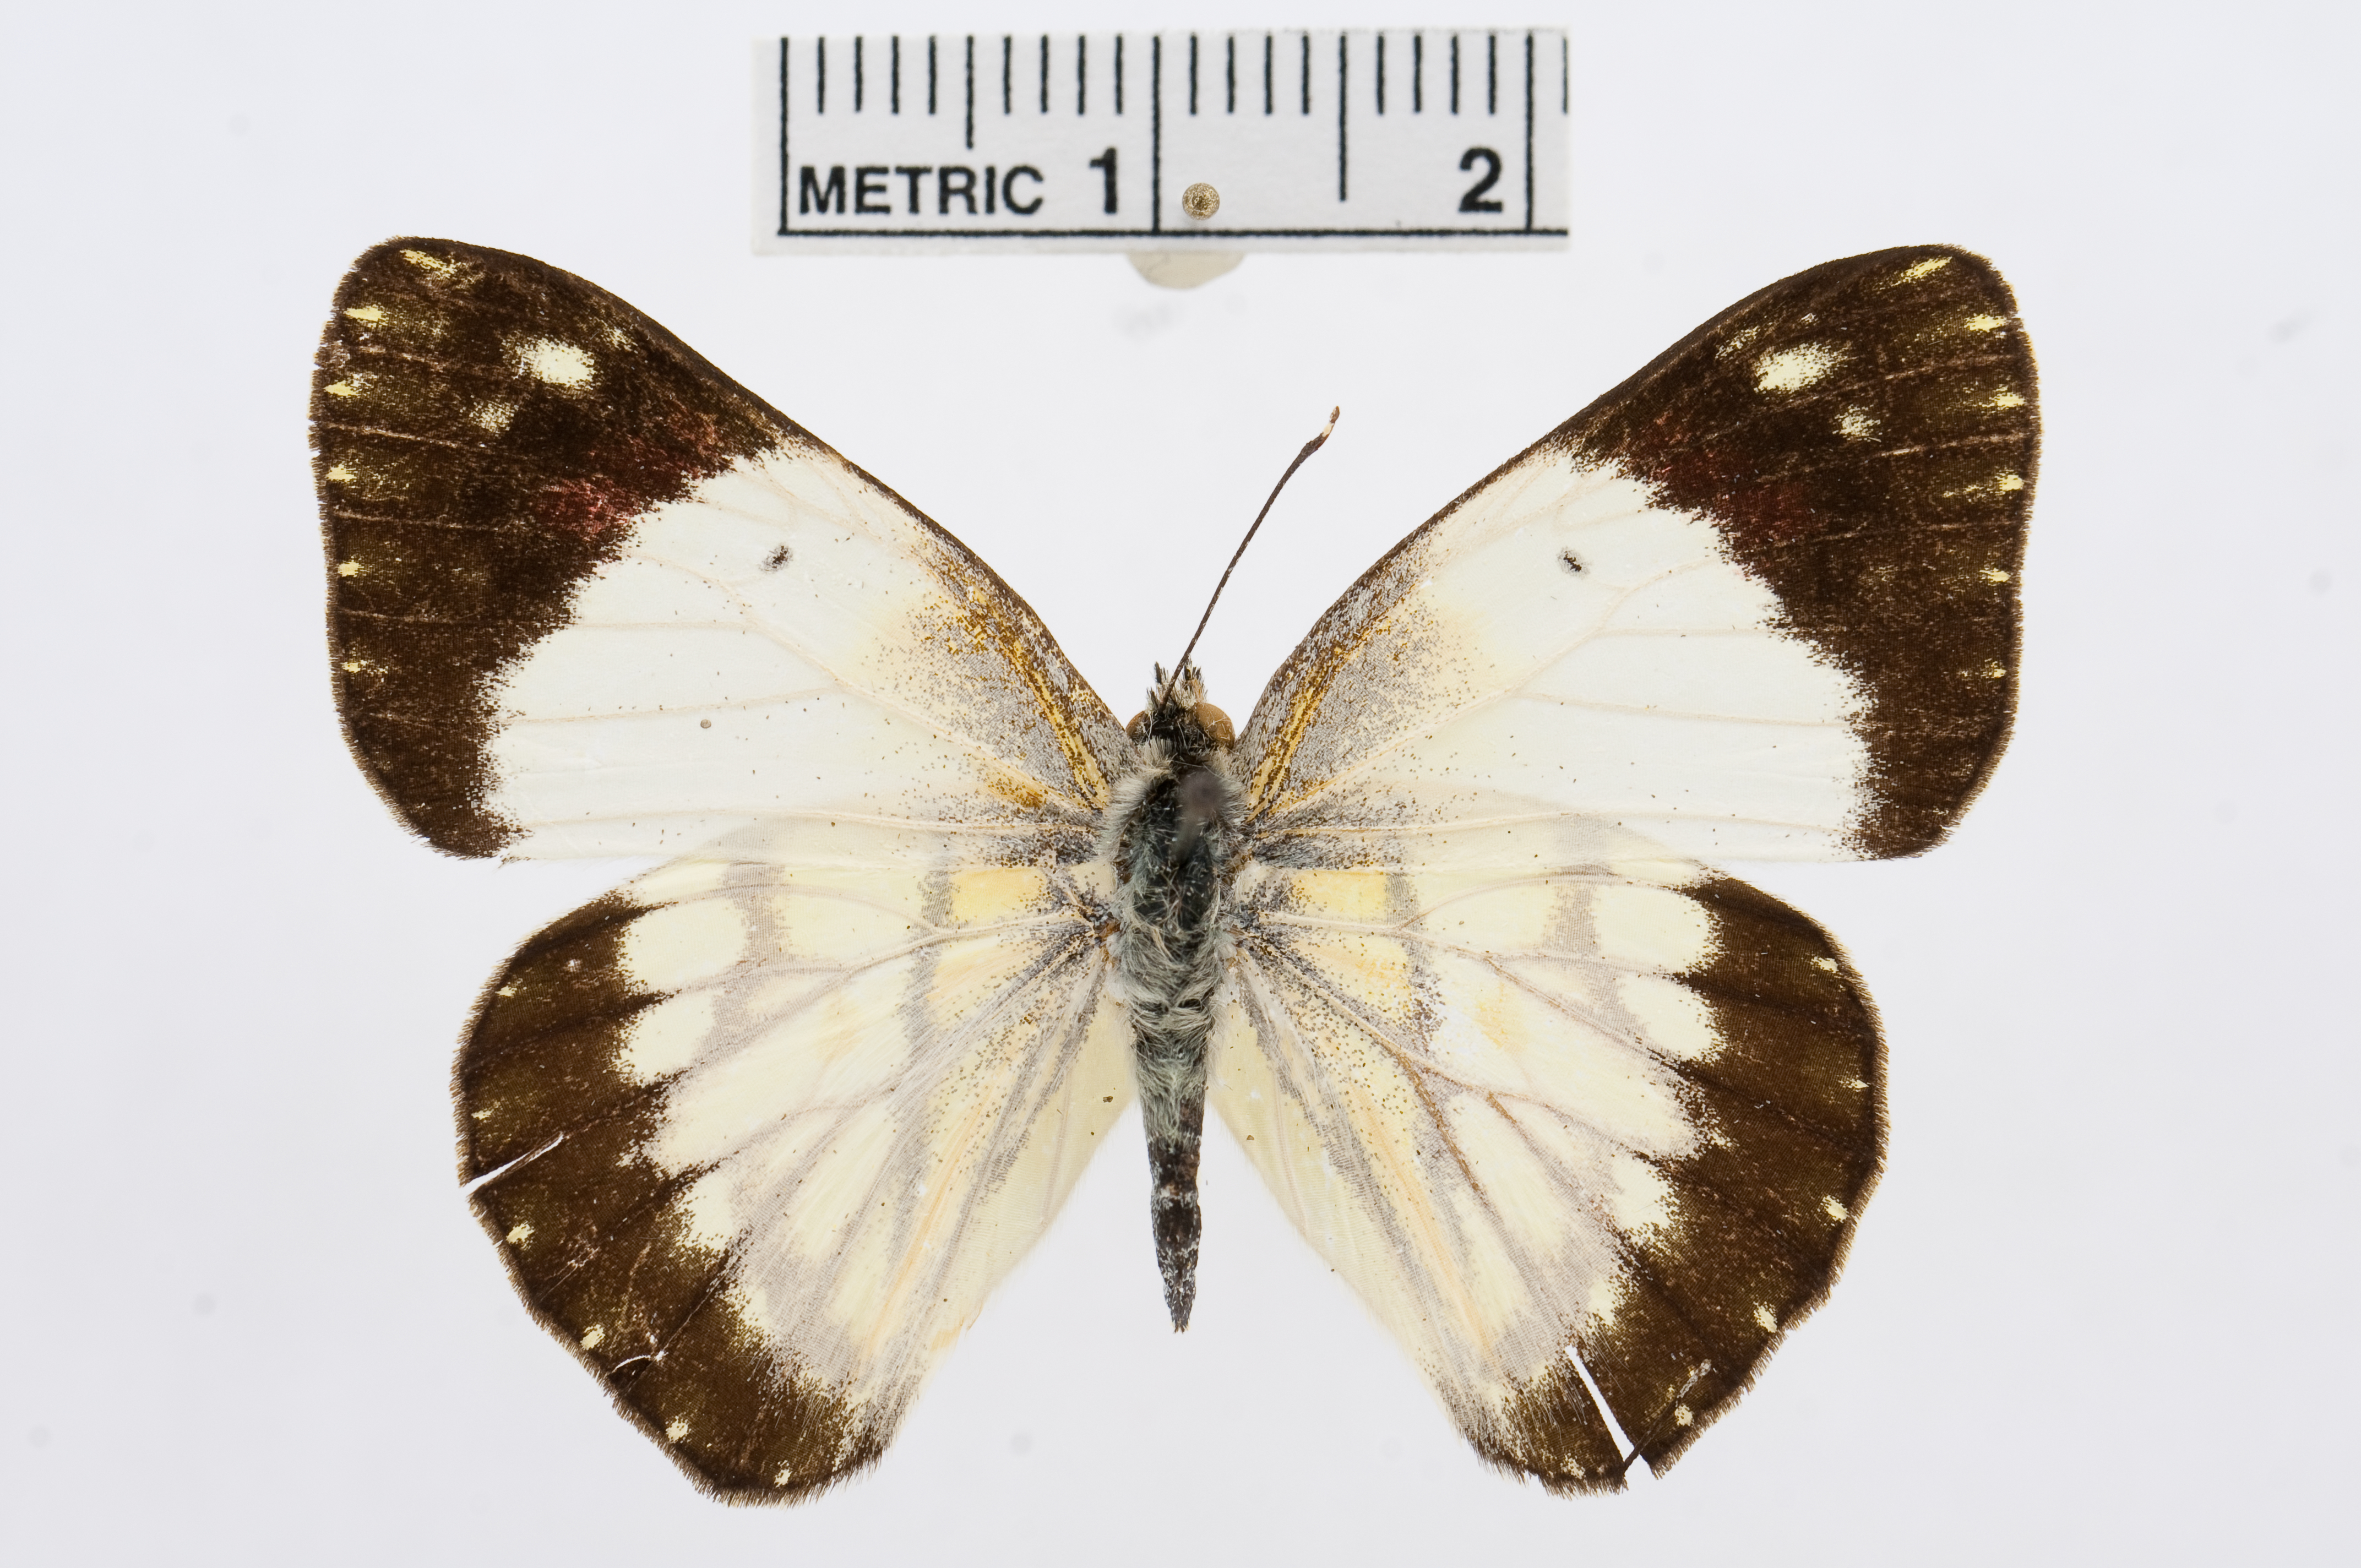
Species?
Colotis celimene
